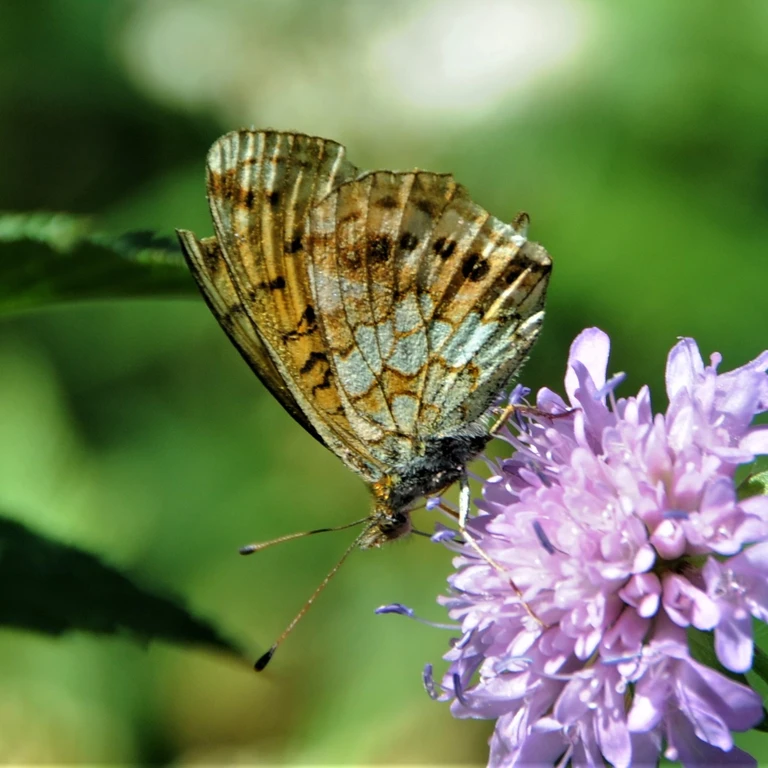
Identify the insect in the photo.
Brenthis ino
